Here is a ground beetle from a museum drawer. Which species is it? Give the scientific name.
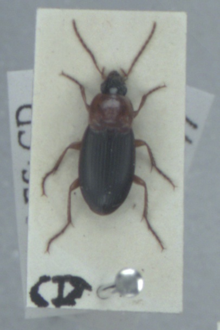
Calathus melanocephalus
